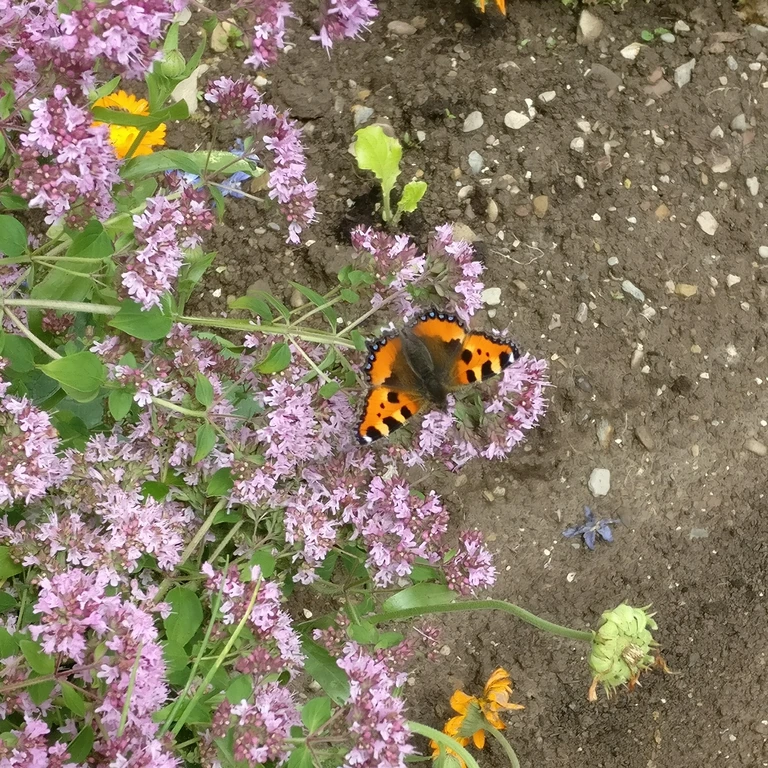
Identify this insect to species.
Aglais urticae
